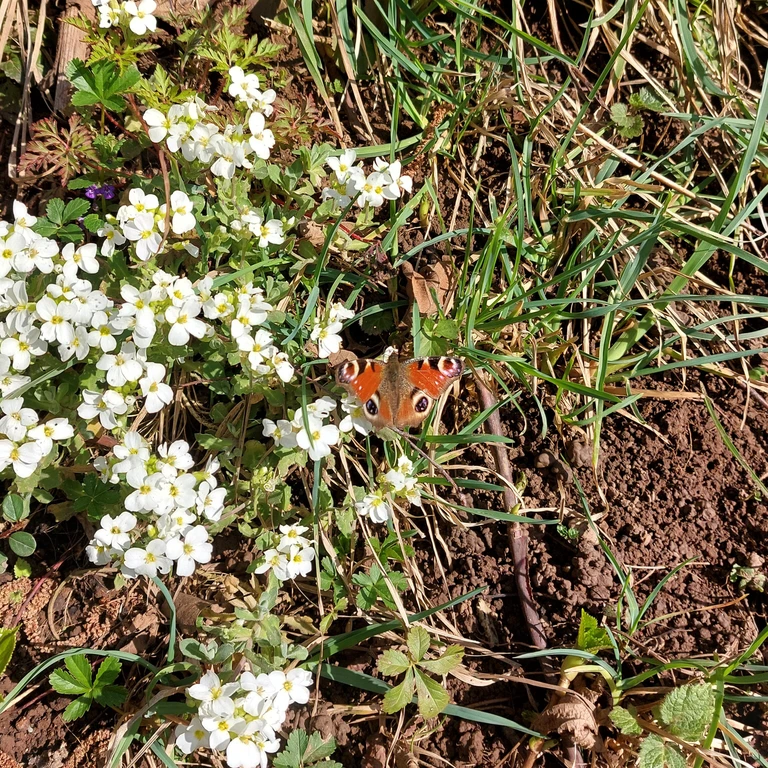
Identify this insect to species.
Aglais io
